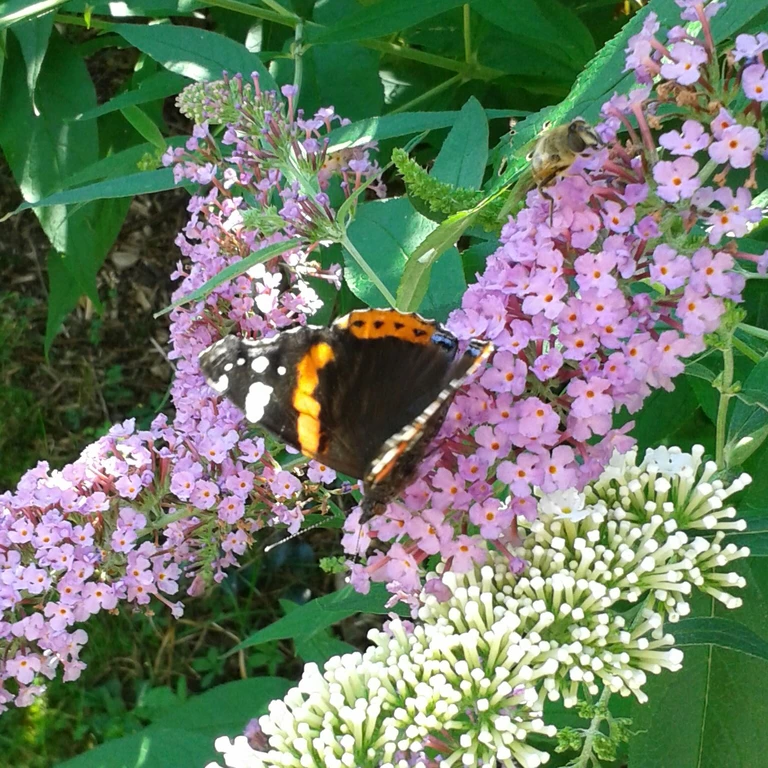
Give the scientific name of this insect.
Vanessa atalanta
